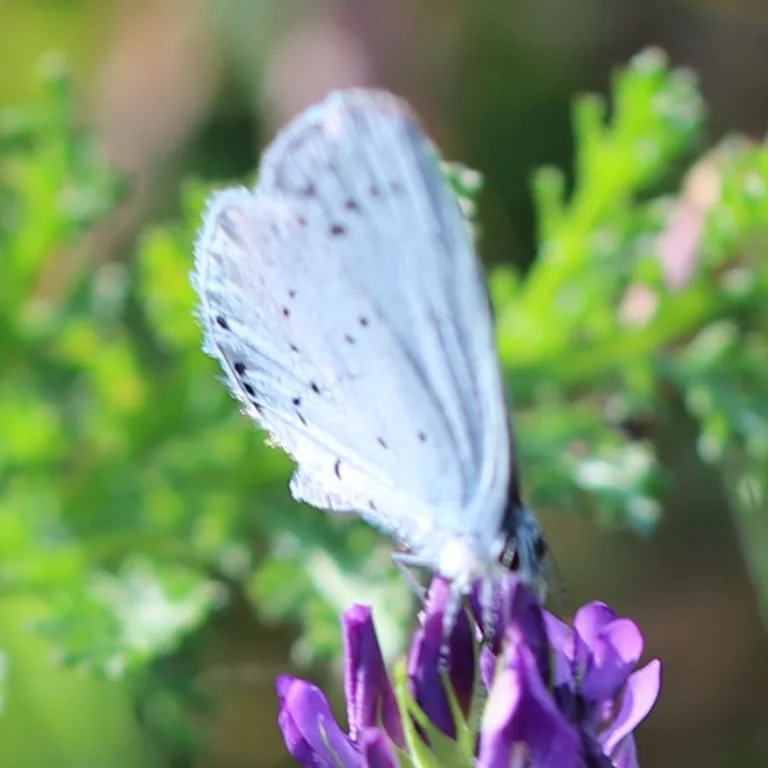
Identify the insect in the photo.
Celastrina argiolus
